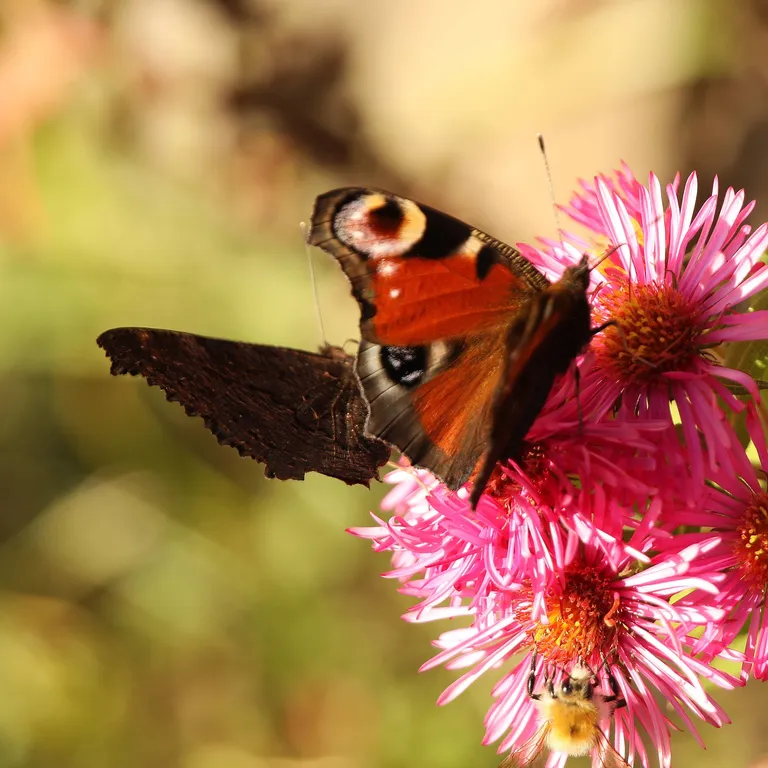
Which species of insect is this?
Aglais io
